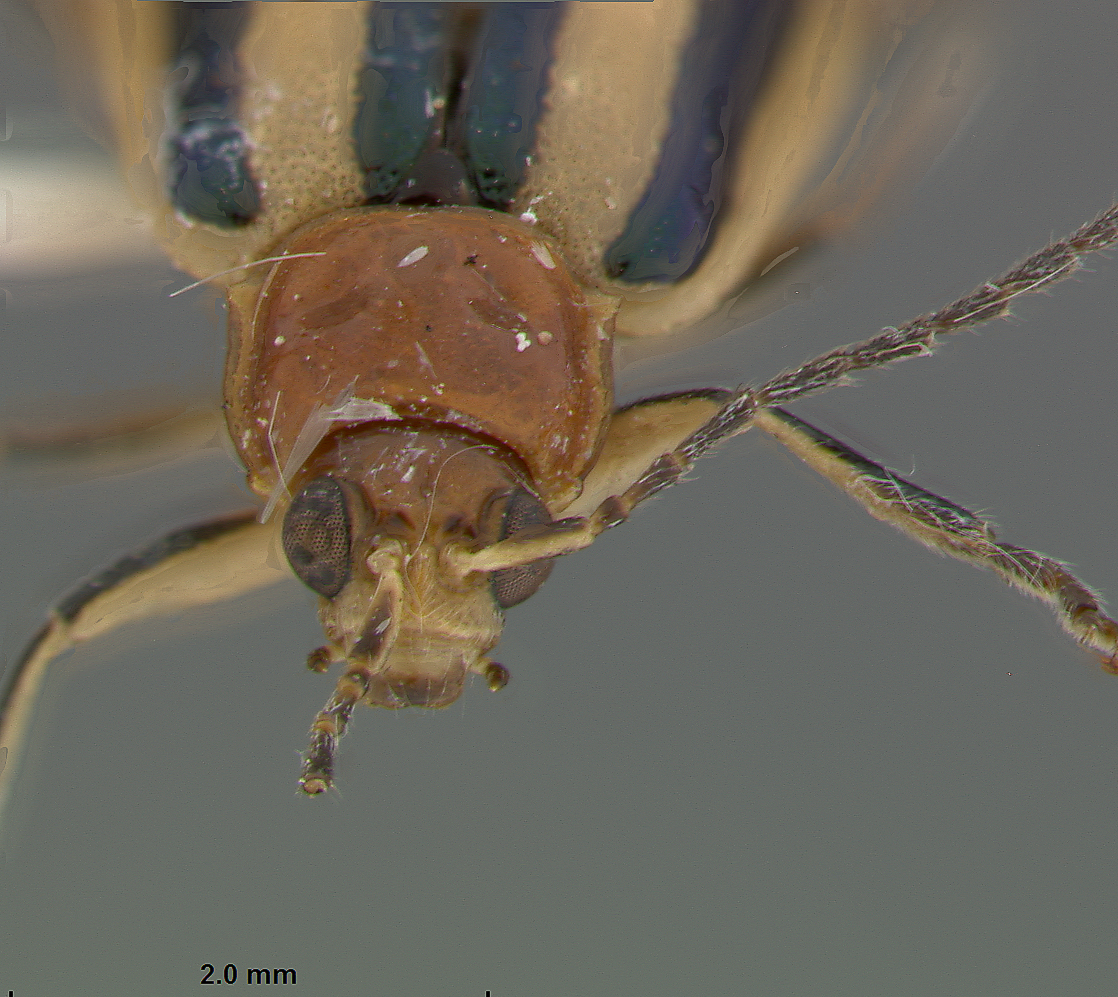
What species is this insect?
Galleruca cava
